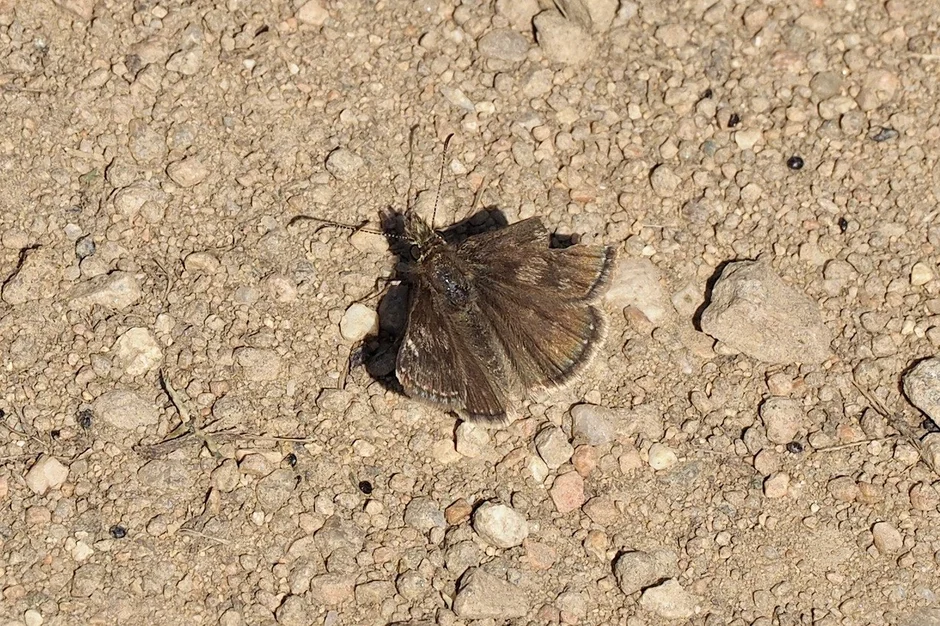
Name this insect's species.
Erynnis tages
